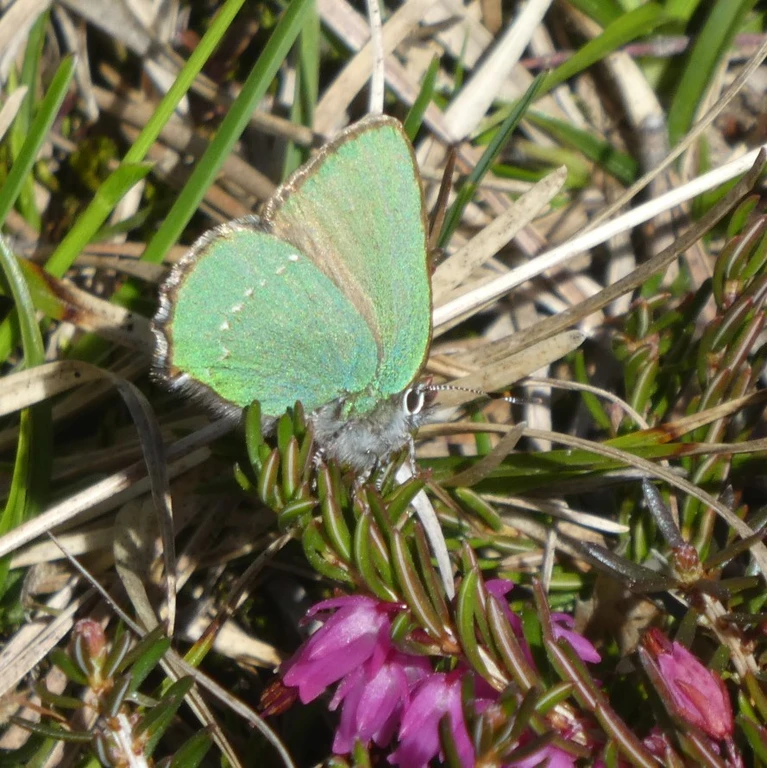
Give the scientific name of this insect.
Callophrys rubi
